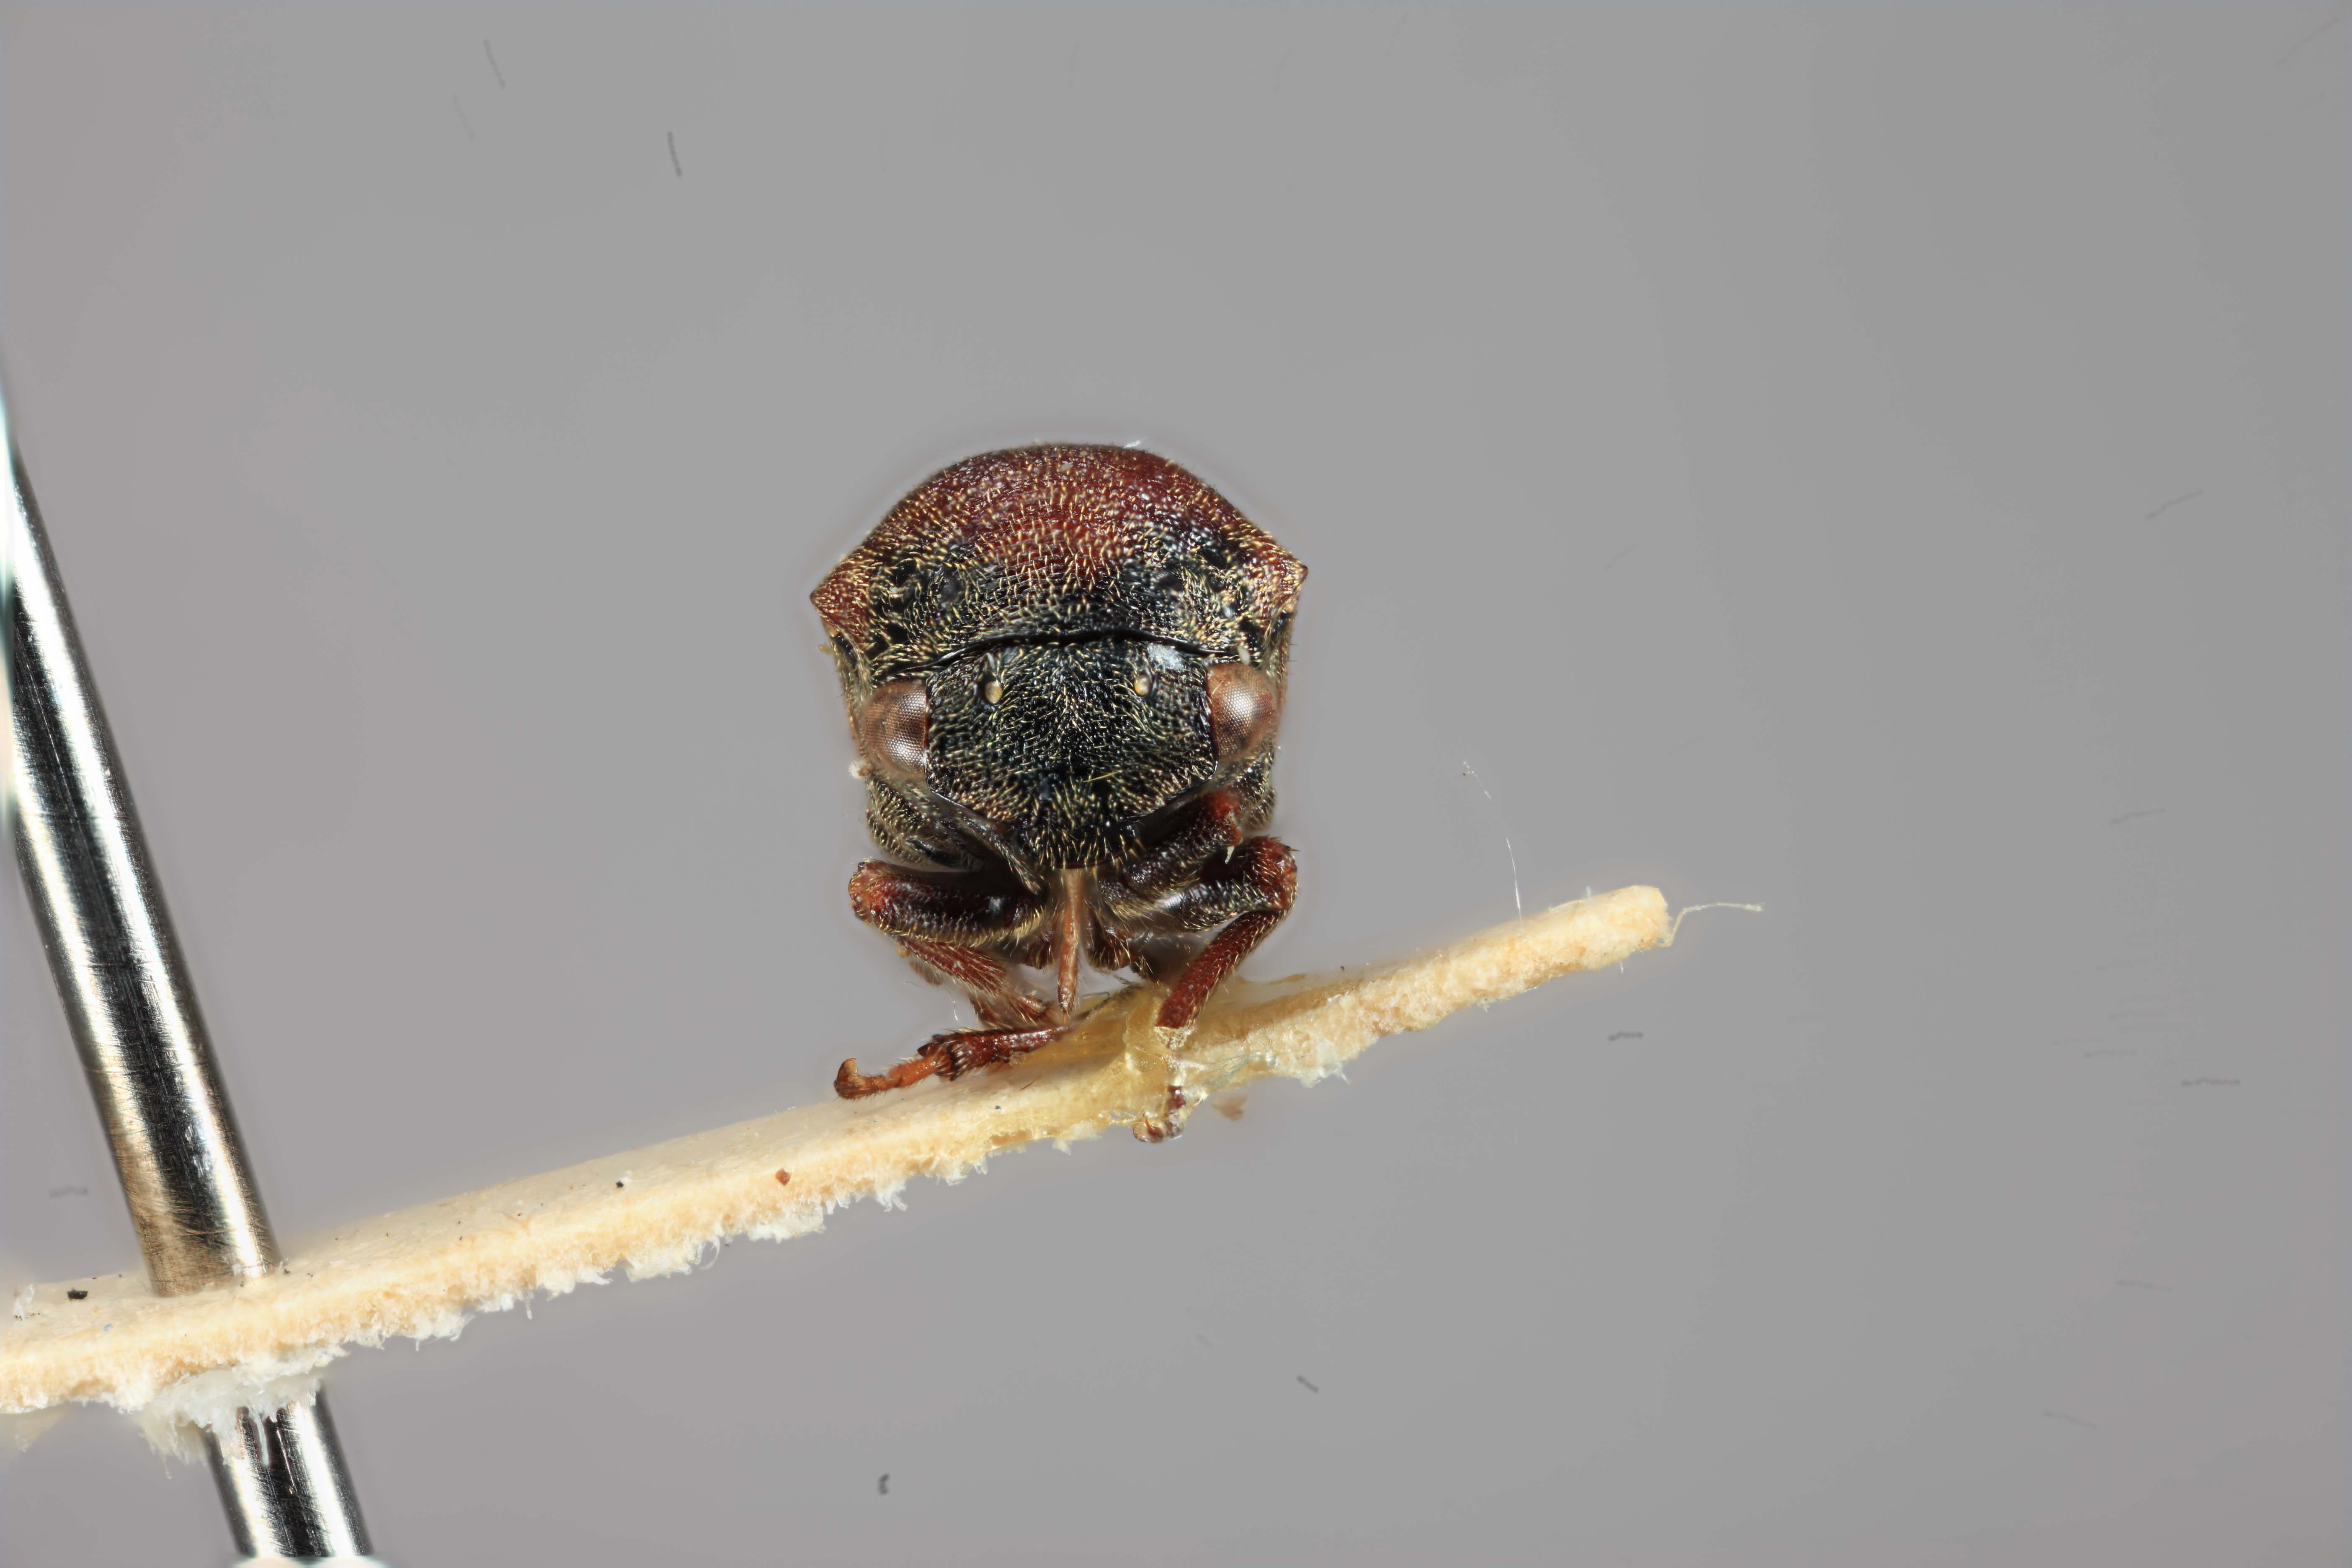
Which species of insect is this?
Gargara selangori
